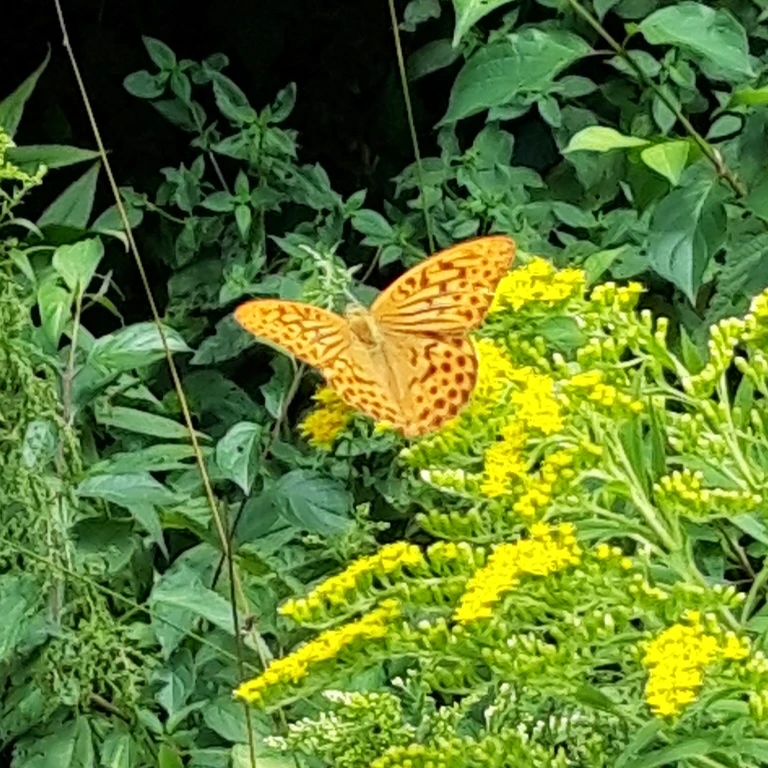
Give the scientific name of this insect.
Argynnis paphia
